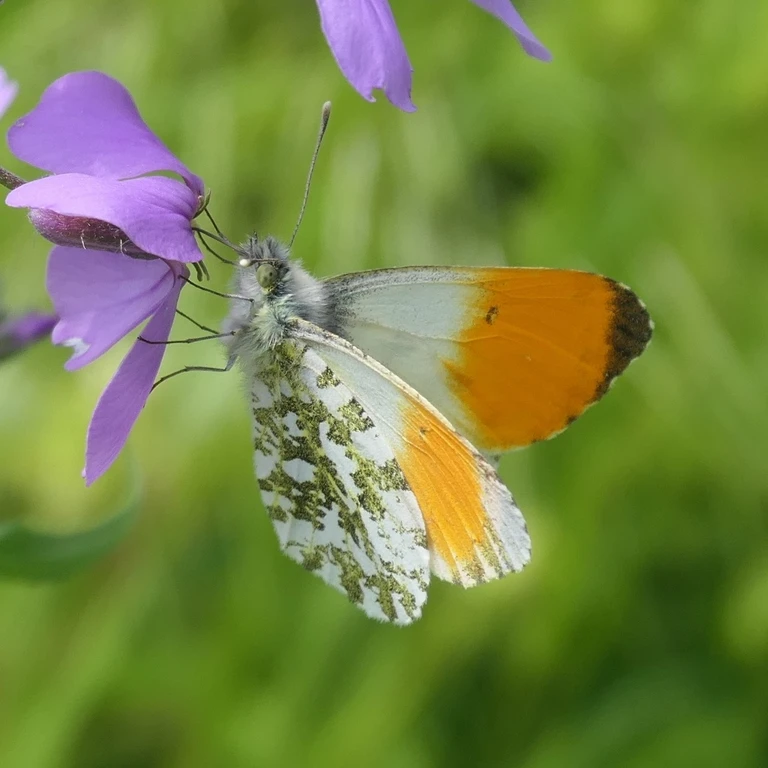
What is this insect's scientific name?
Anthocharis cardamines
